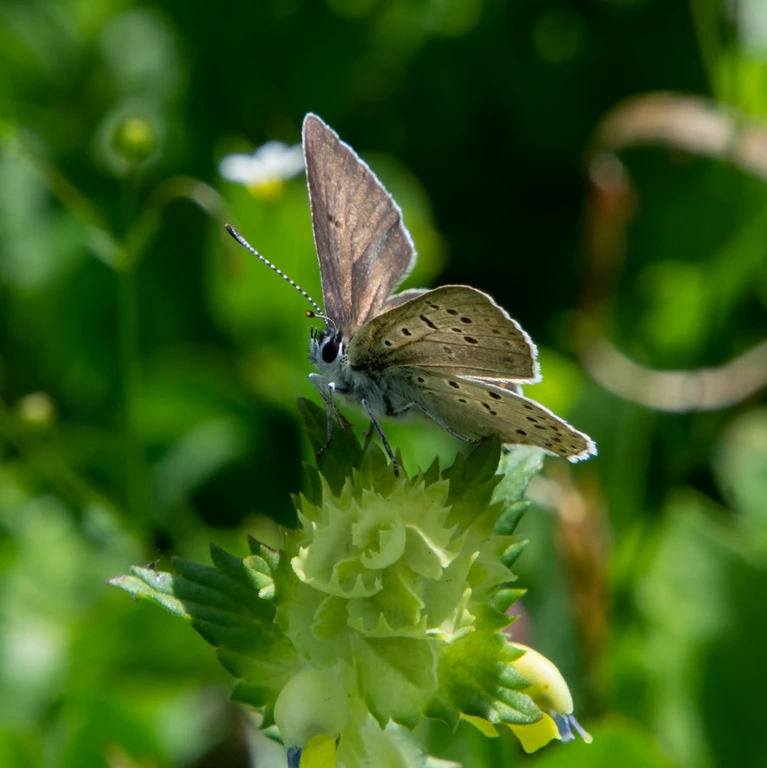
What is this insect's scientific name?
Lycaena tityrus (also Loweia tityrus)
